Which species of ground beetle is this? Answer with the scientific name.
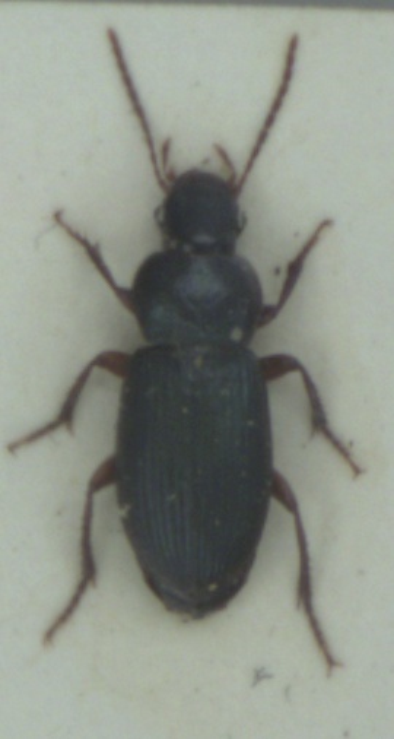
Ophonus azureus
